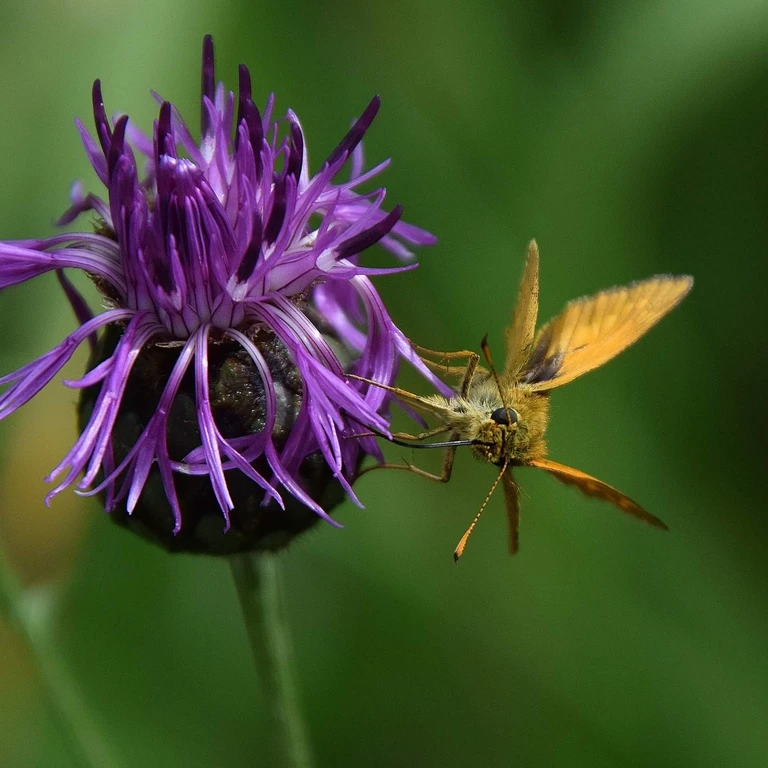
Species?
Ochlodes sylvanus (also Ochlodes venata)
